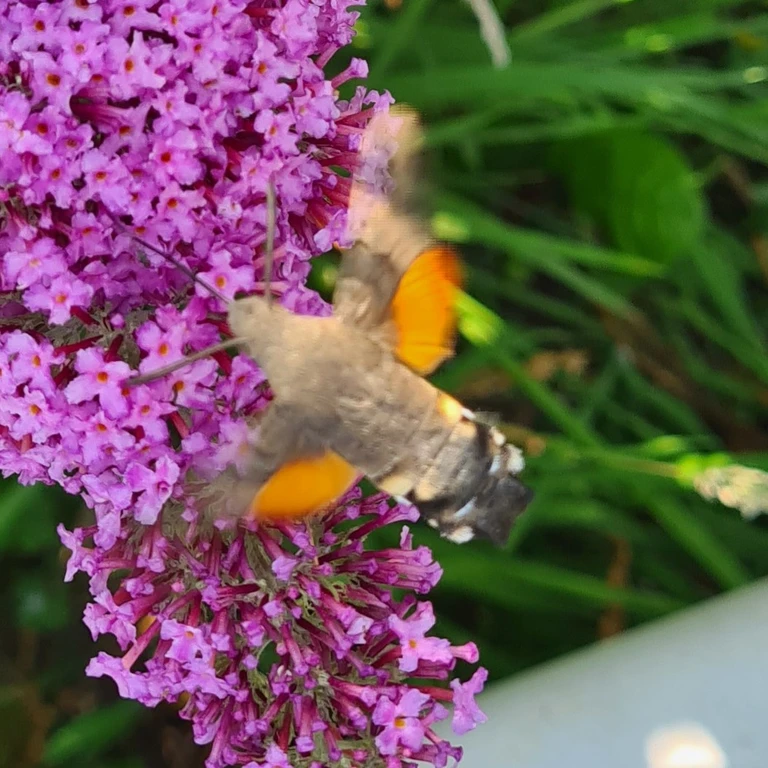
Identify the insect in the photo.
Macroglossum stellatarum
